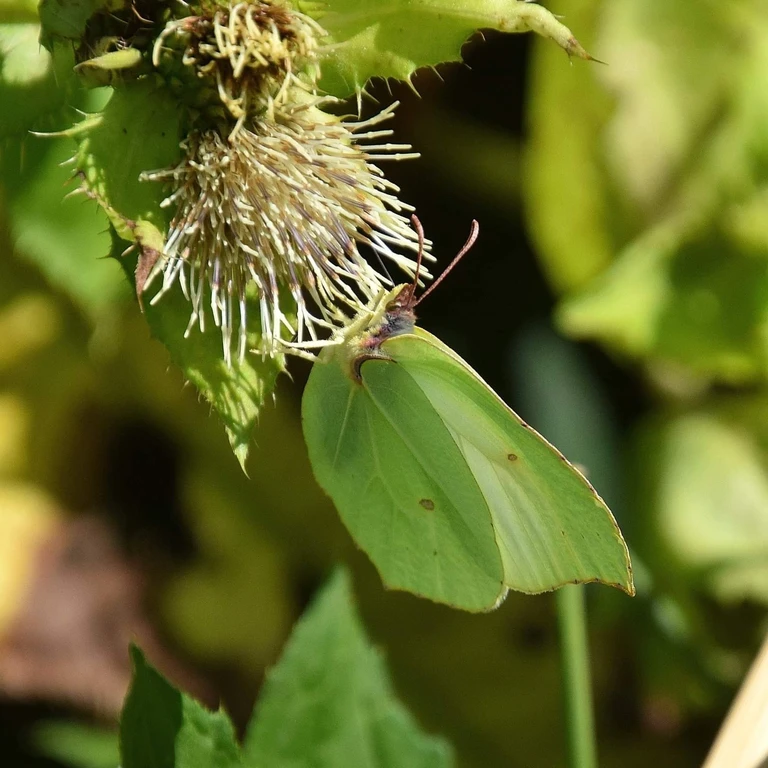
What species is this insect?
Gonepteryx rhamni
